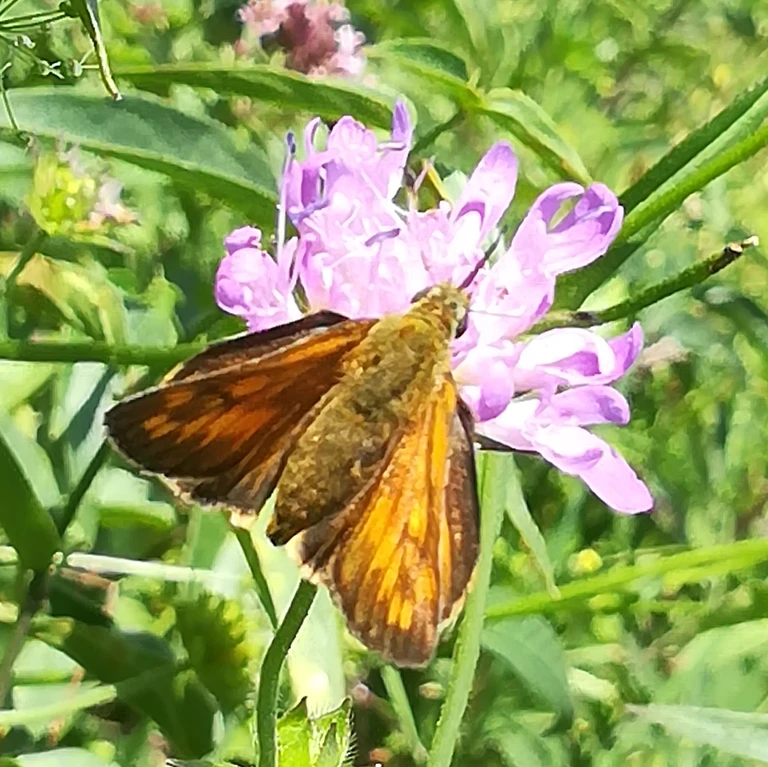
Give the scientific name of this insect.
Ochlodes sylvanus (also Ochlodes venata)
